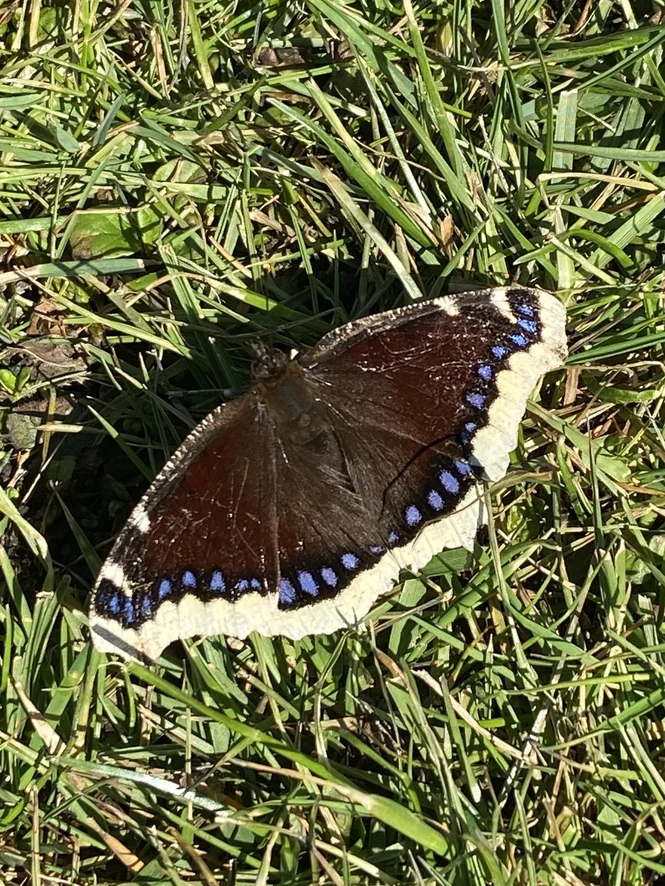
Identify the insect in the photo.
Nymphalis antiopa
